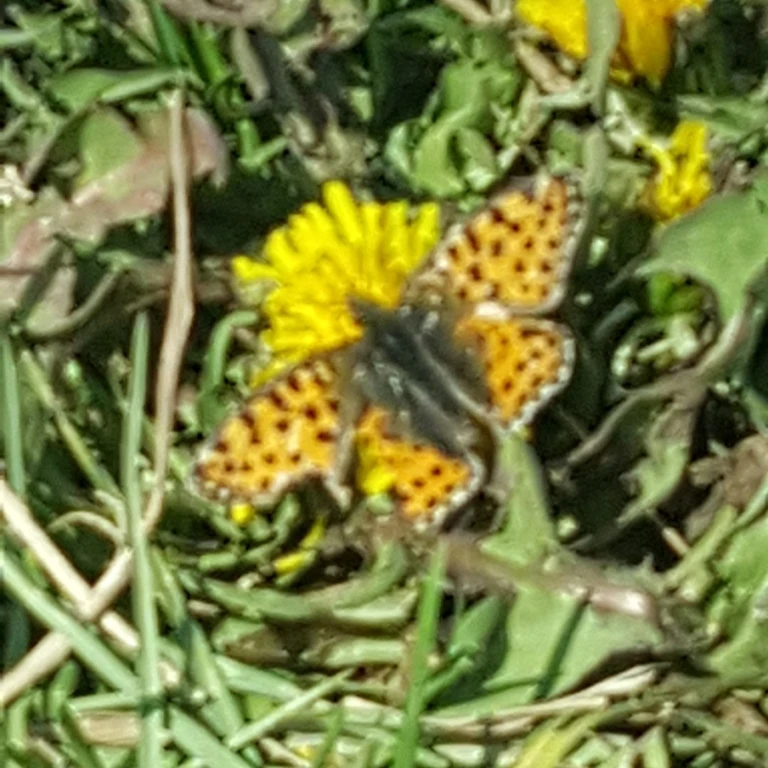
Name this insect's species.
Issoria lathonia
